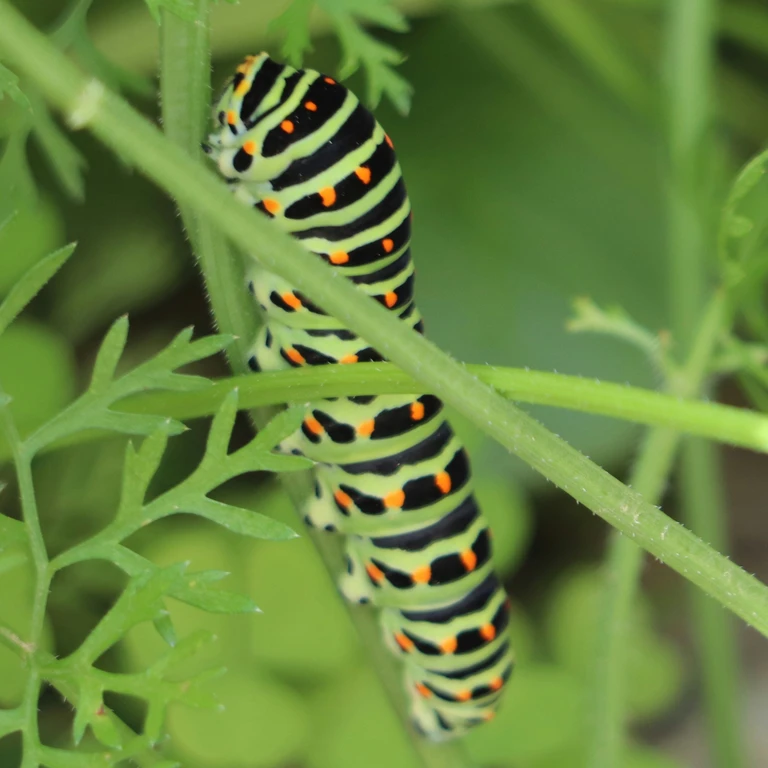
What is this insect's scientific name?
Papilio machaon
